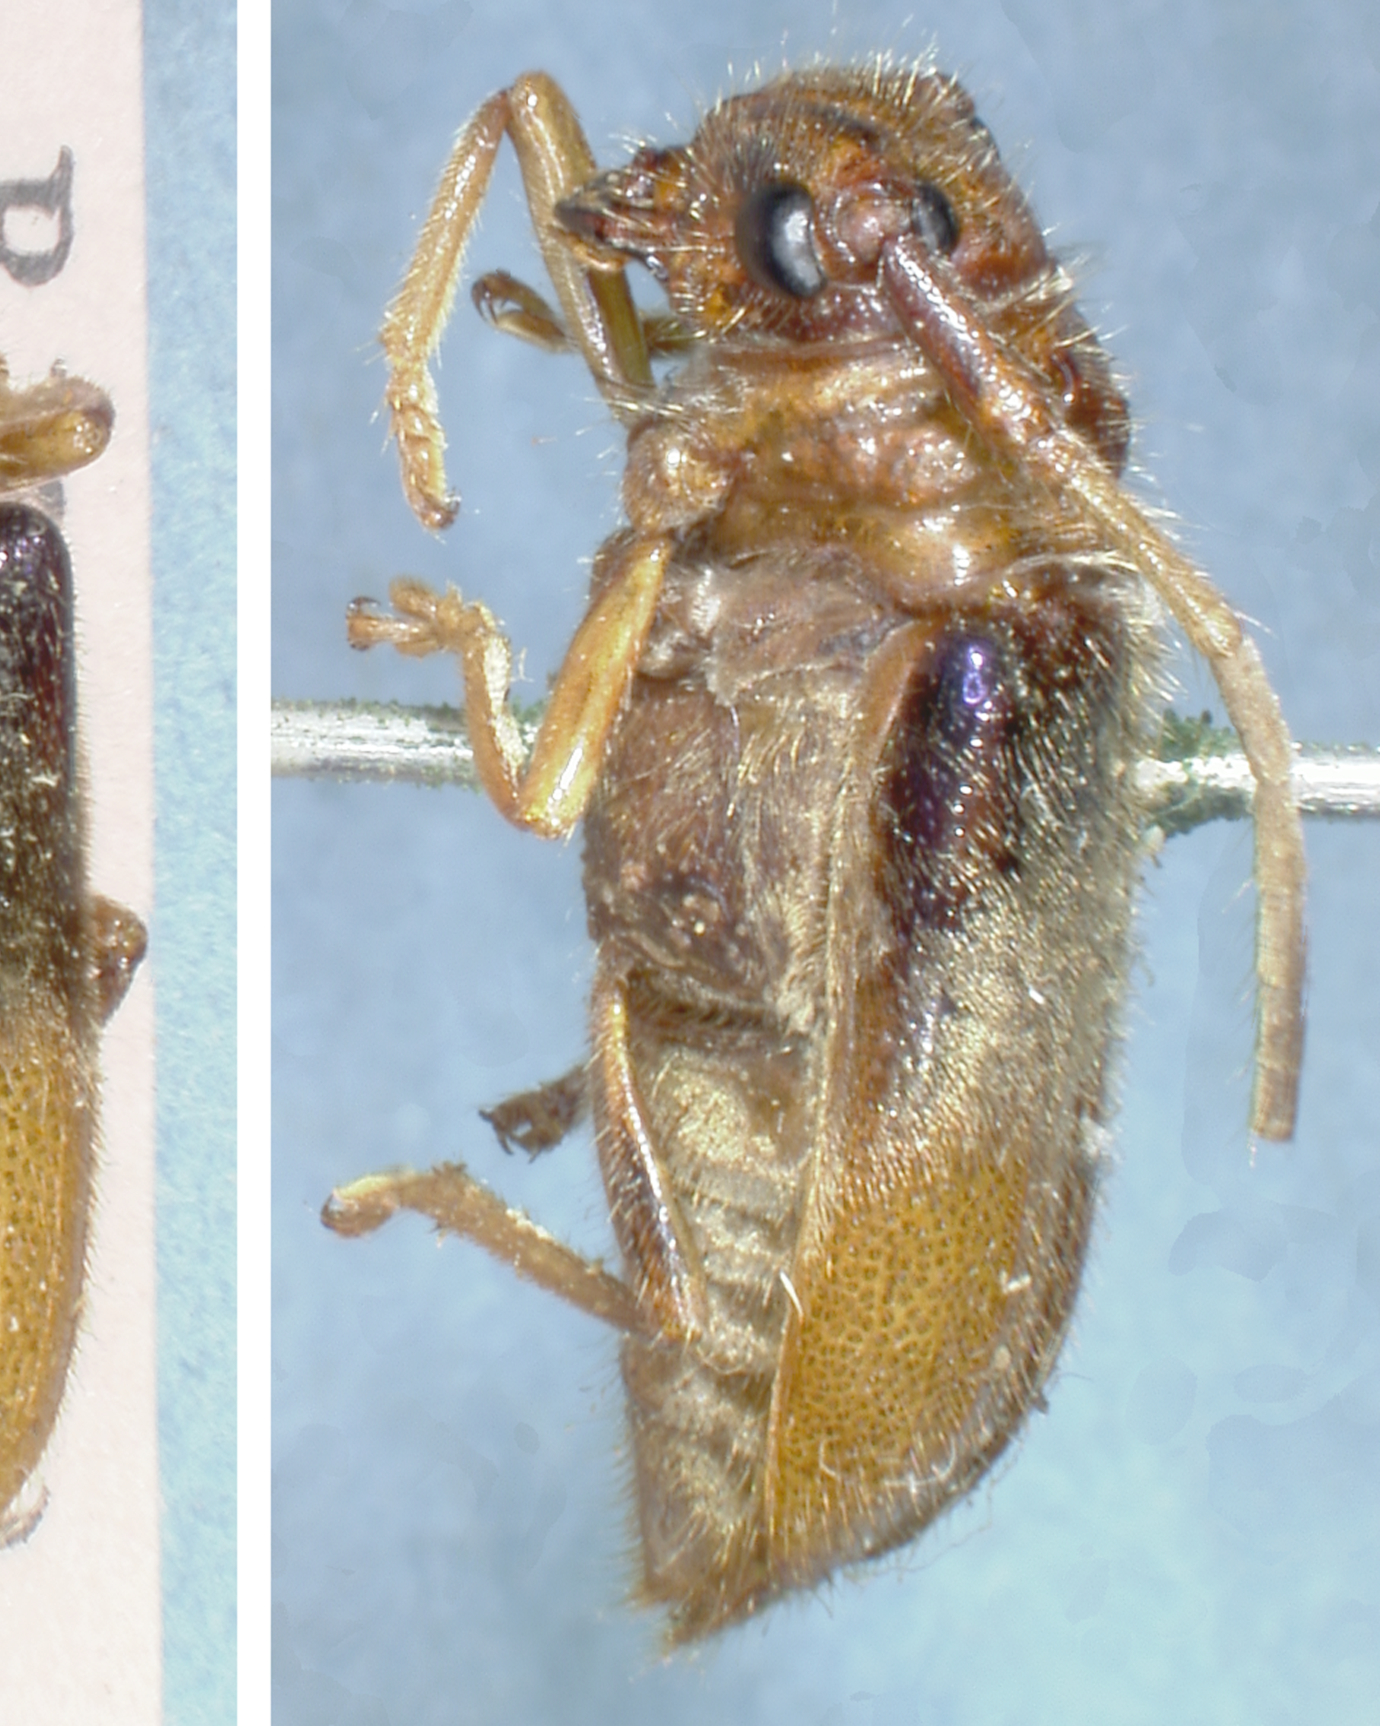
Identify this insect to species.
Astathes costipennis
